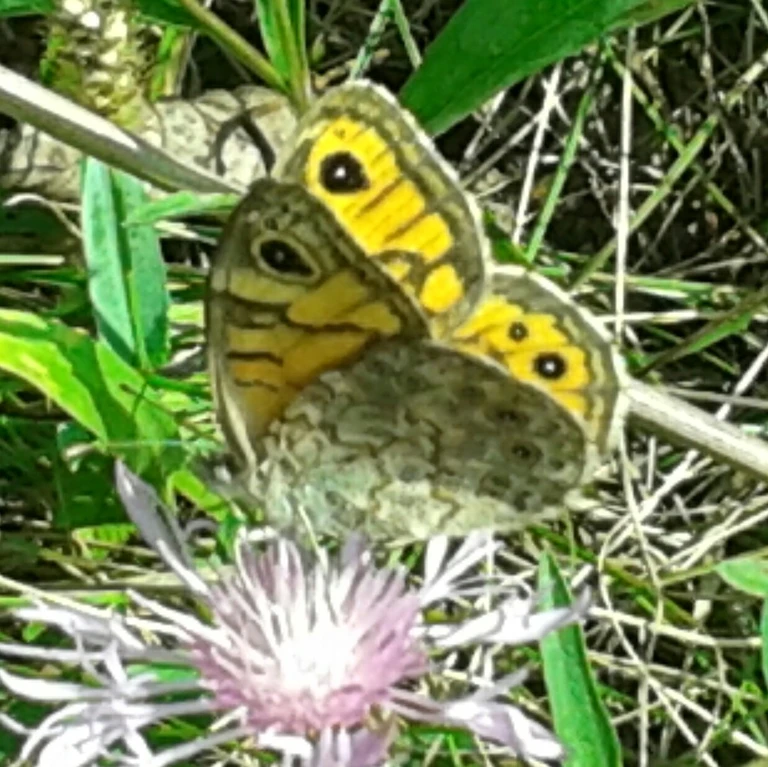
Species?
Lasiommata megera (also Pararge megera)
